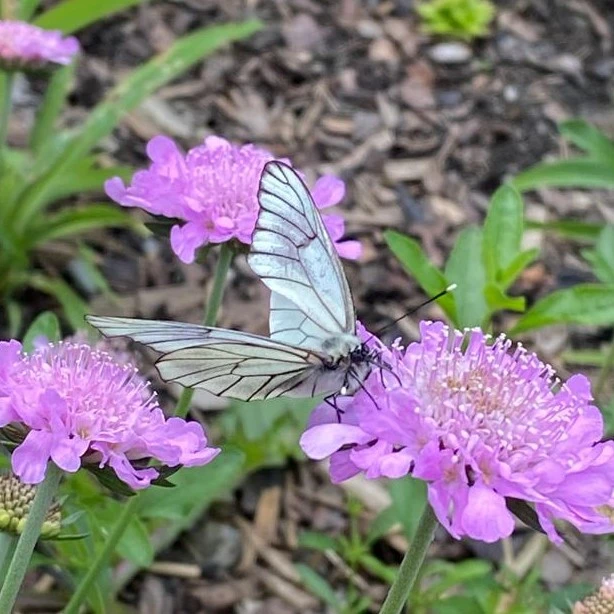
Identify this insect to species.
Aporia crataegi
